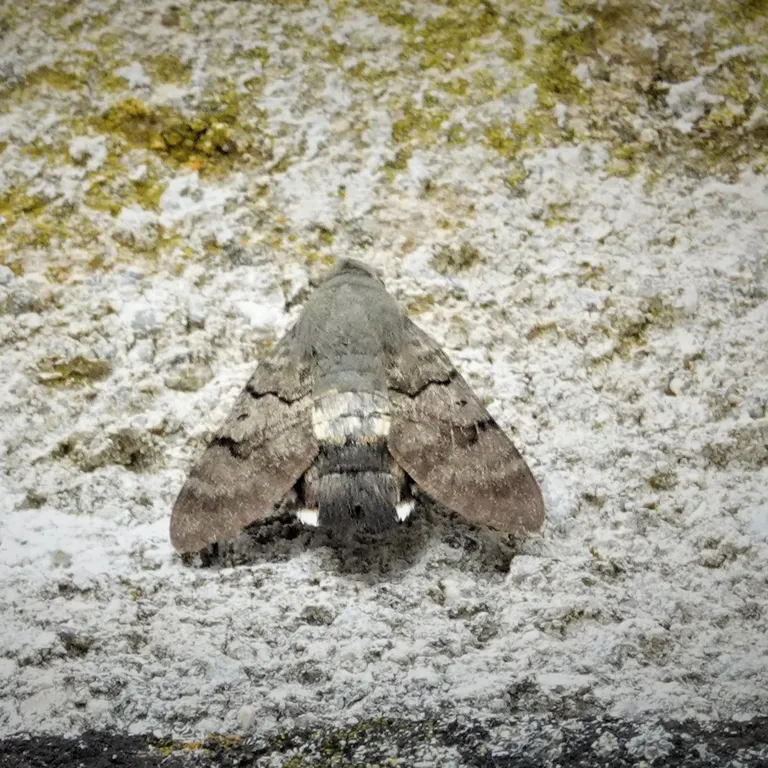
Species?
Macroglossum stellatarum
